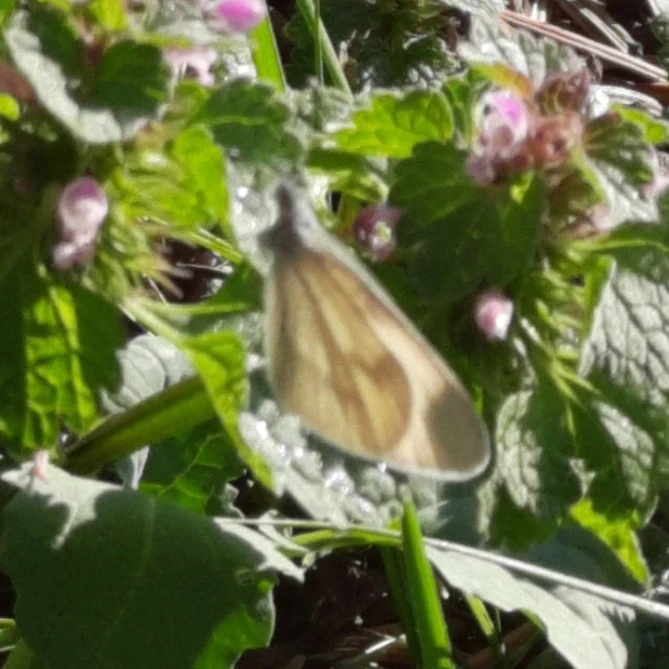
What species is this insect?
Leptidea sinapis/juvernica
